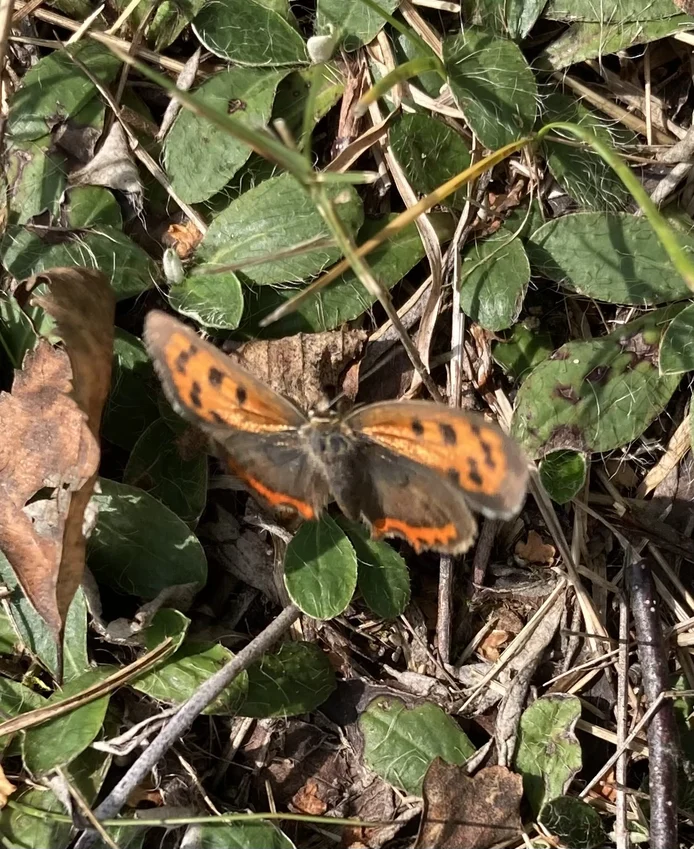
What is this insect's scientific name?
Lycaena phlaeas
